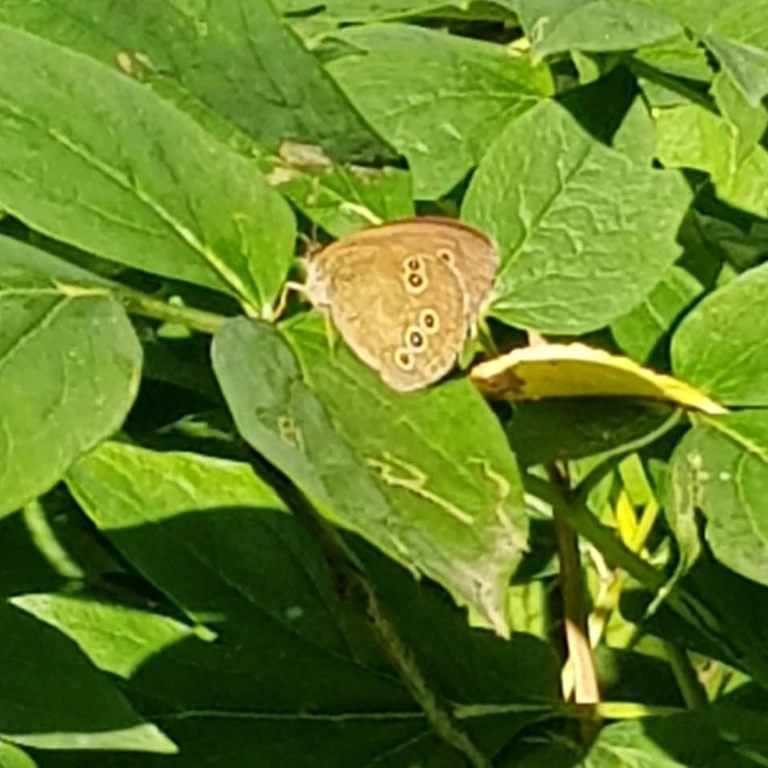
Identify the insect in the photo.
Aphantopus hyperantus
